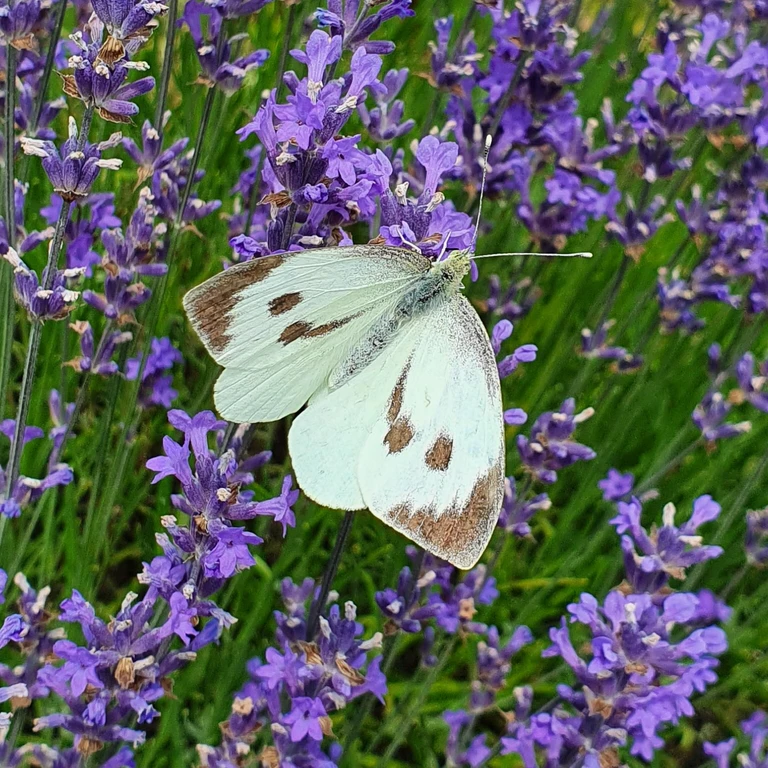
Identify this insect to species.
Pieris brassicae
